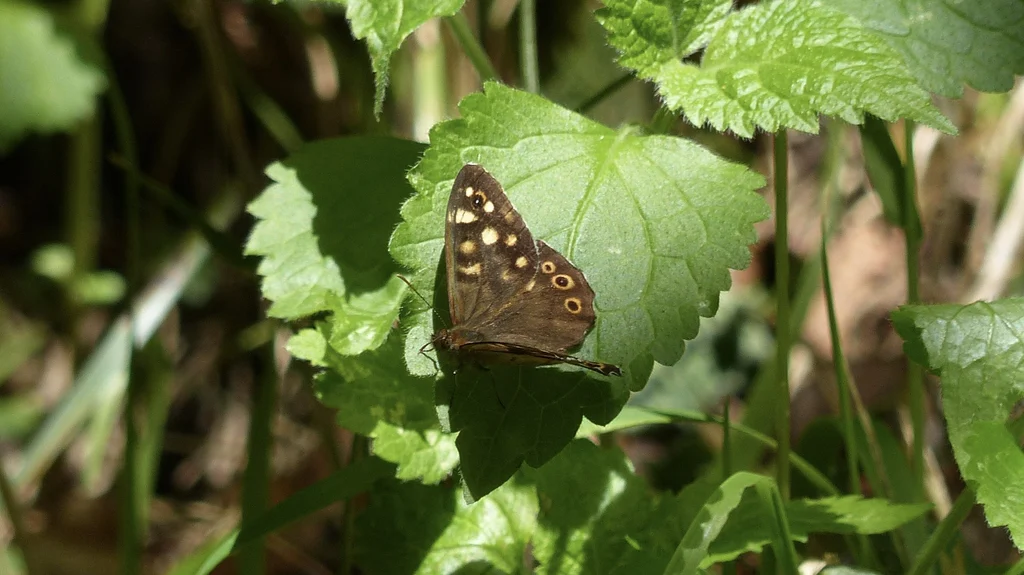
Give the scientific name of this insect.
Pararge aegeria
